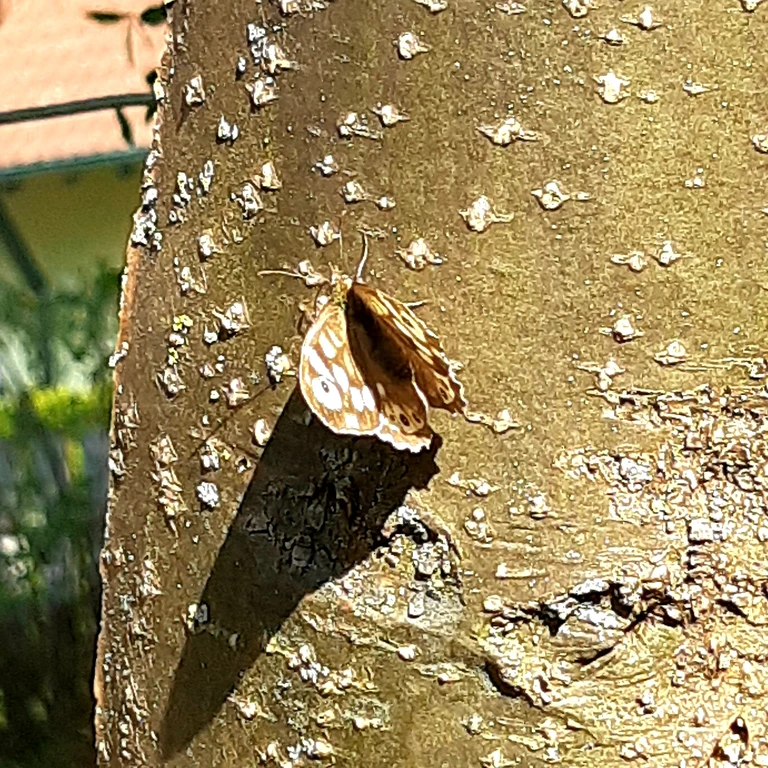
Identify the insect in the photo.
Pararge aegeria
